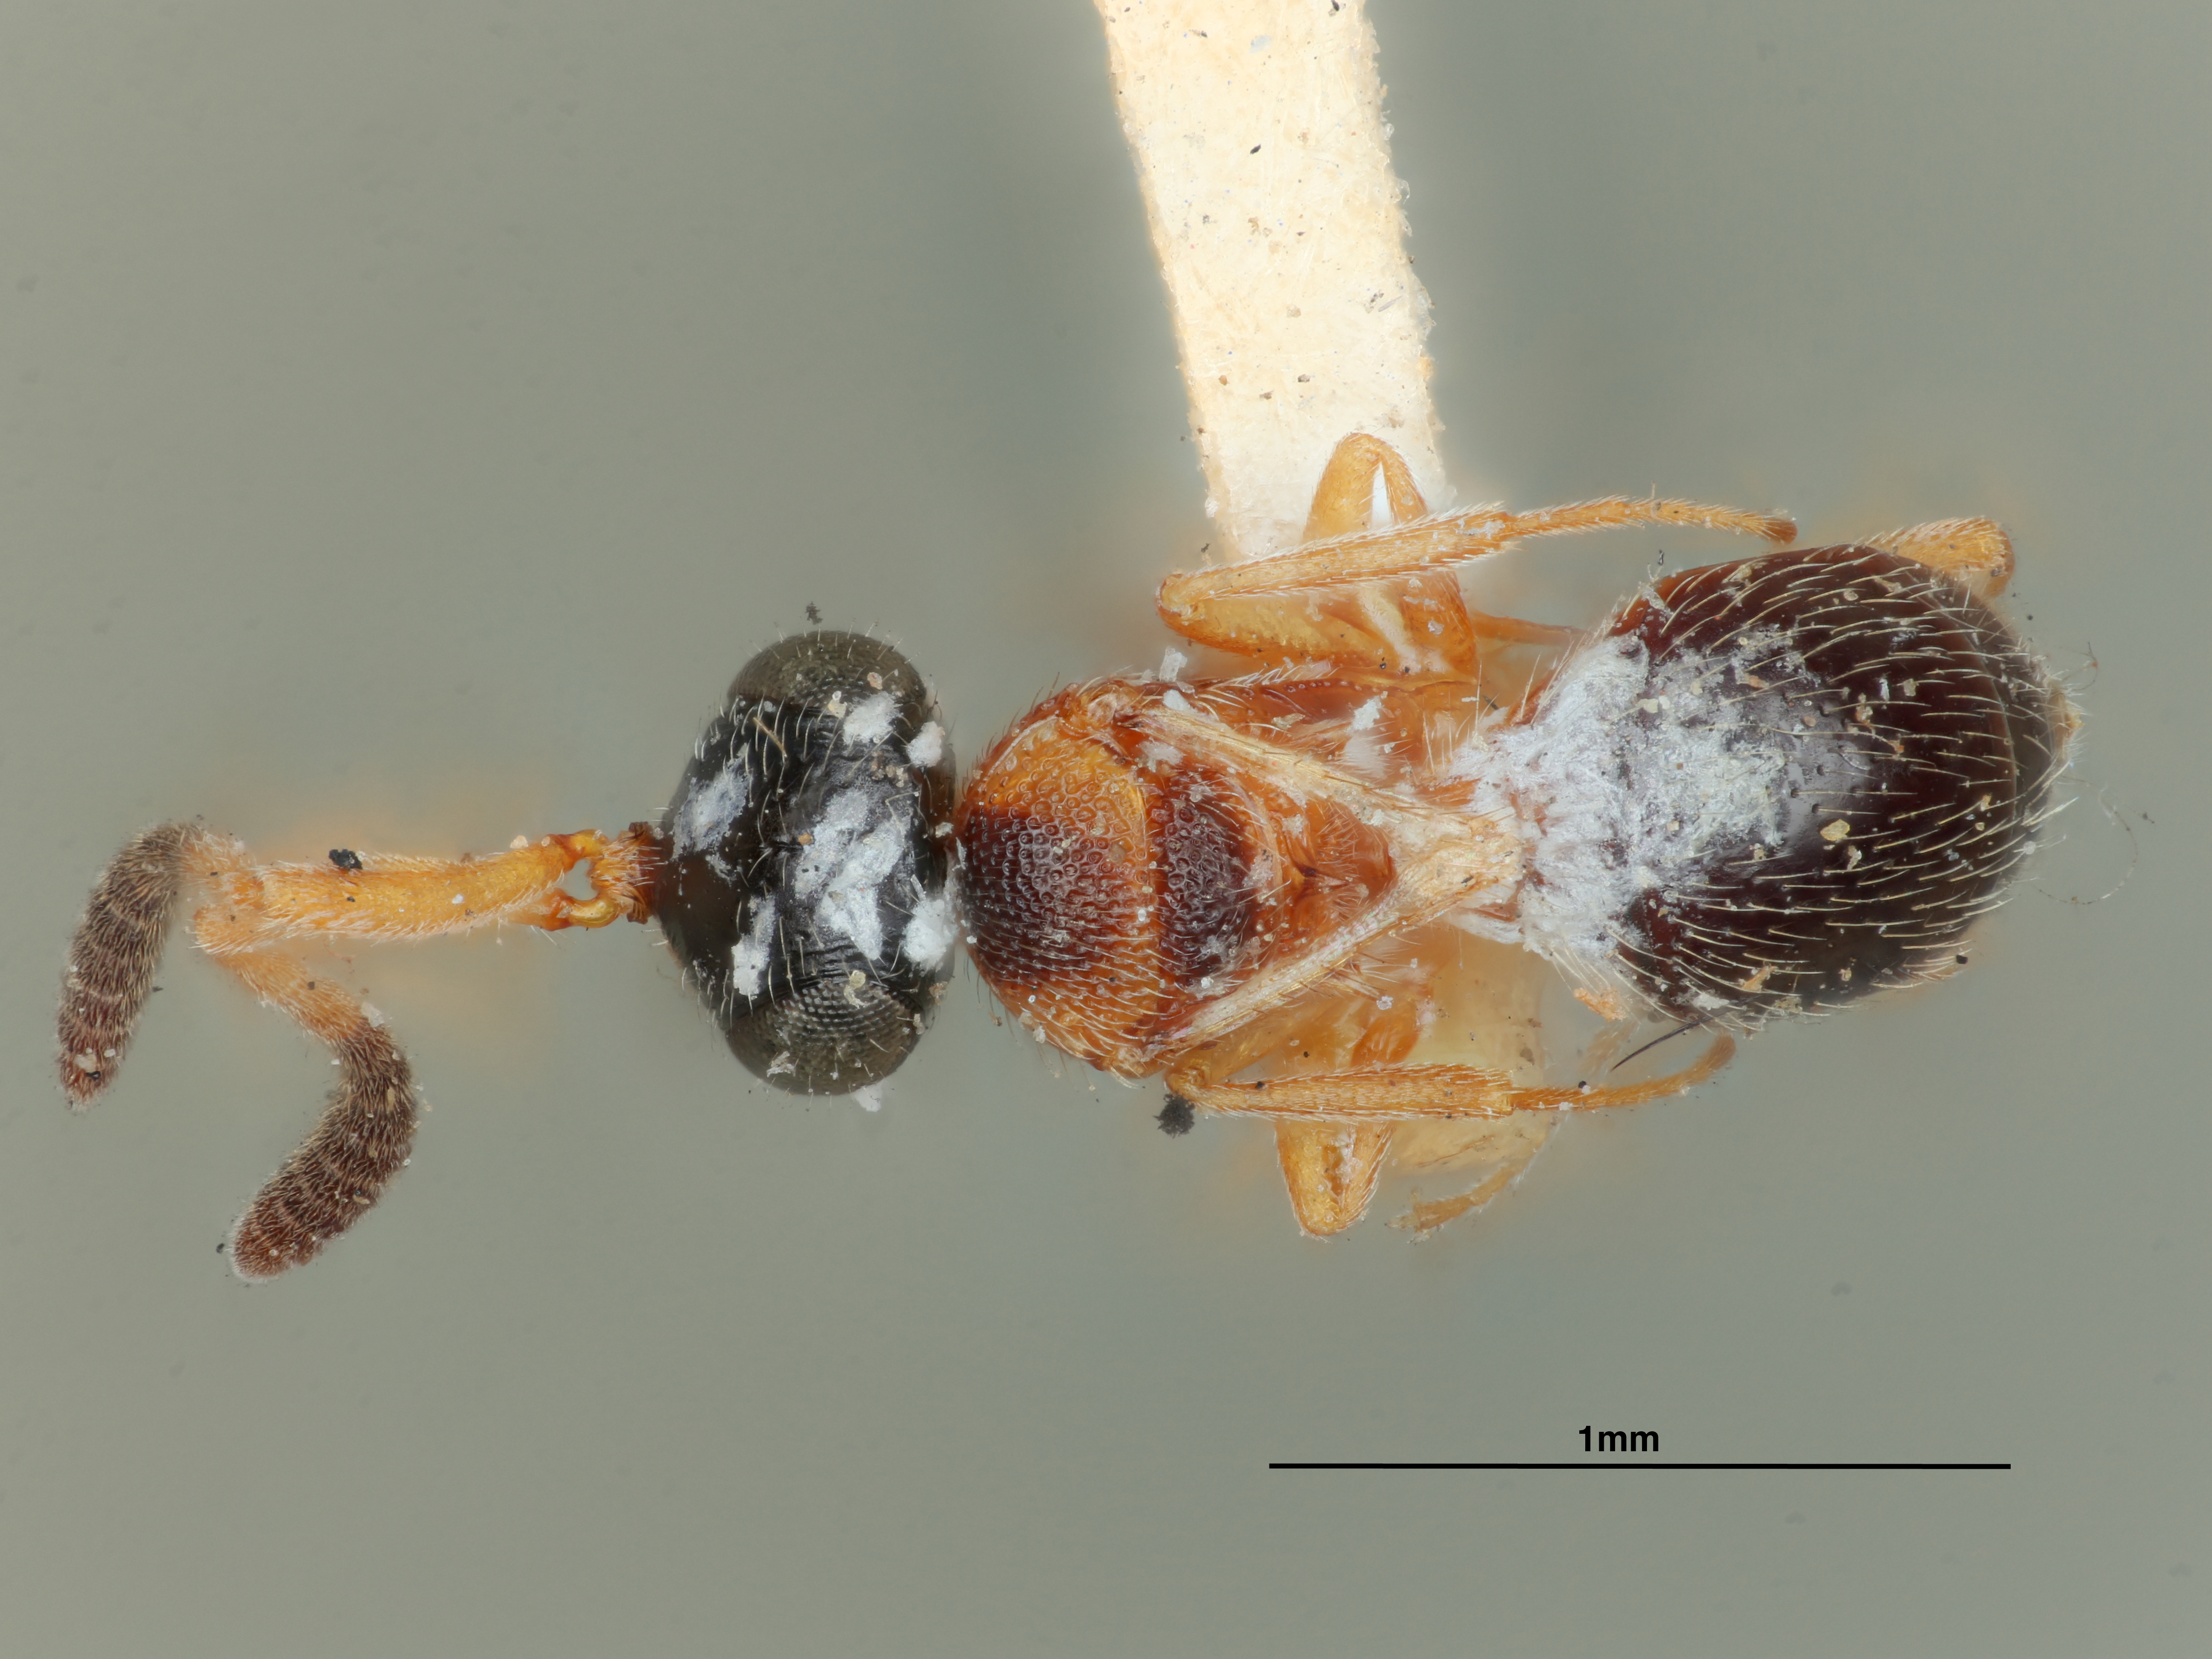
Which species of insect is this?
Hoplogryon grandis
